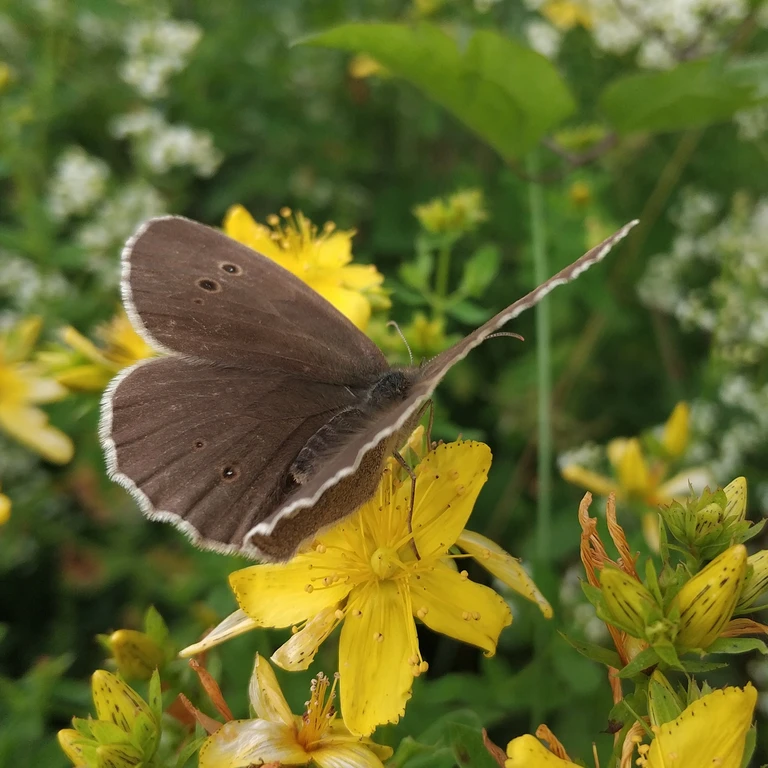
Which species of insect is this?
Aphantopus hyperantus
